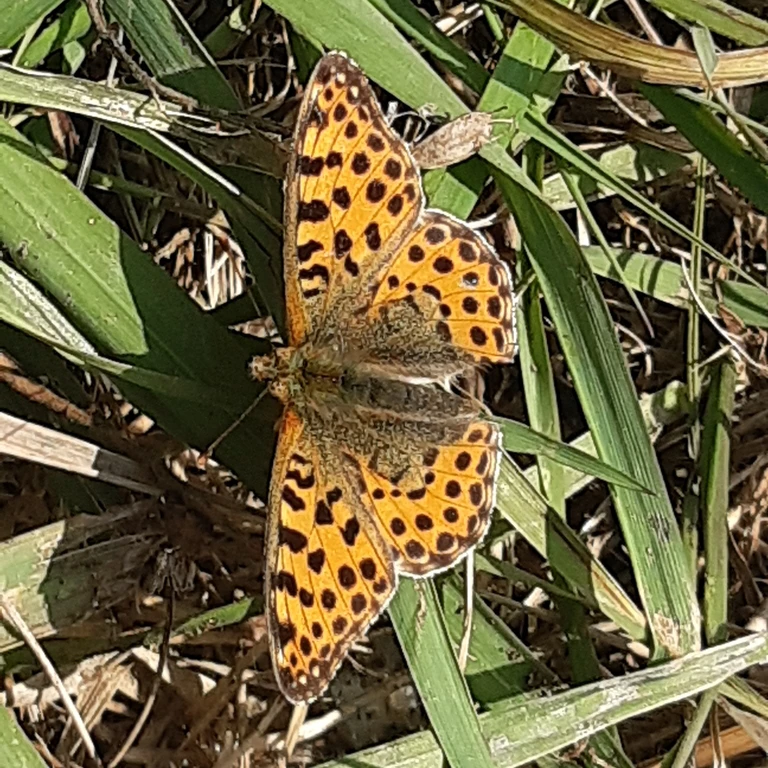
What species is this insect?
Issoria lathonia
